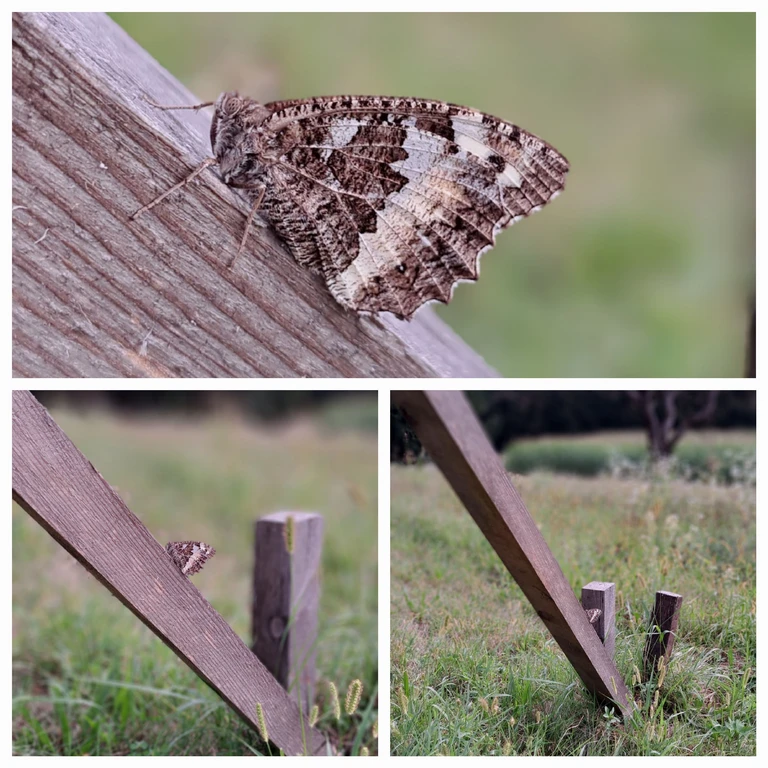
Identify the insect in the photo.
Brintesia circe
